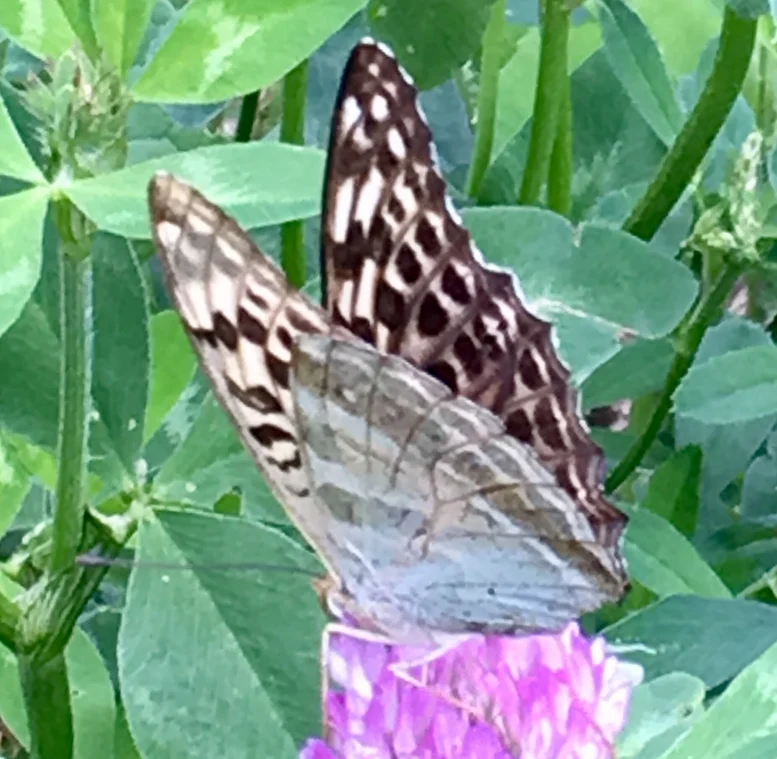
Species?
Argynnis paphia
